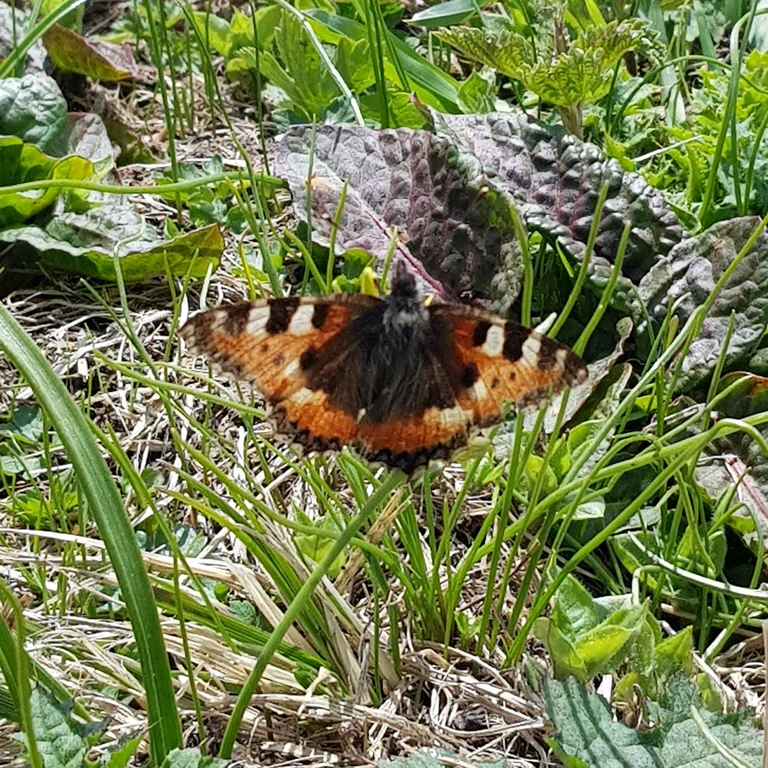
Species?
Aglais urticae
